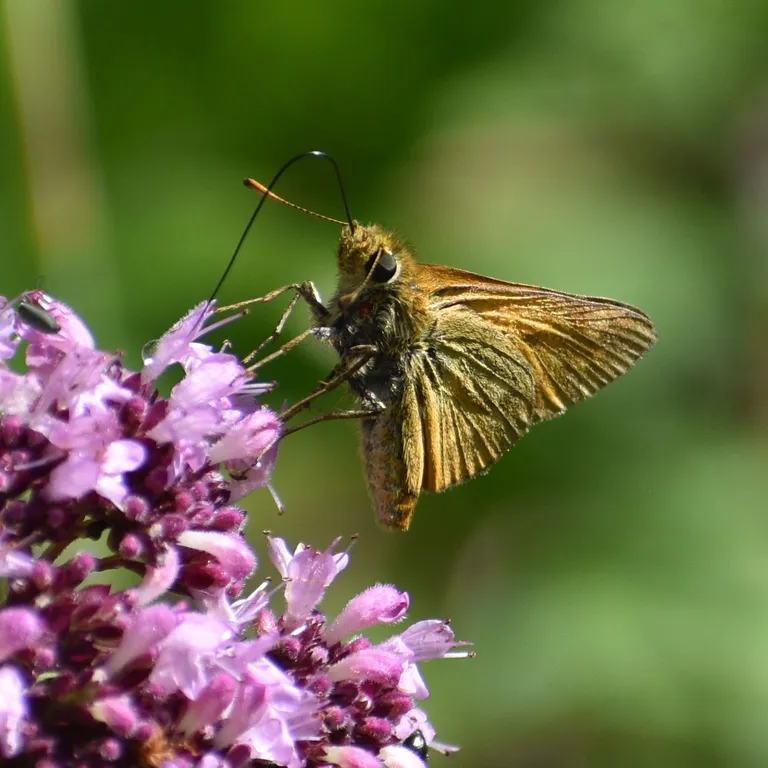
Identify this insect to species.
Ochlodes sylvanus (also Ochlodes venata)
